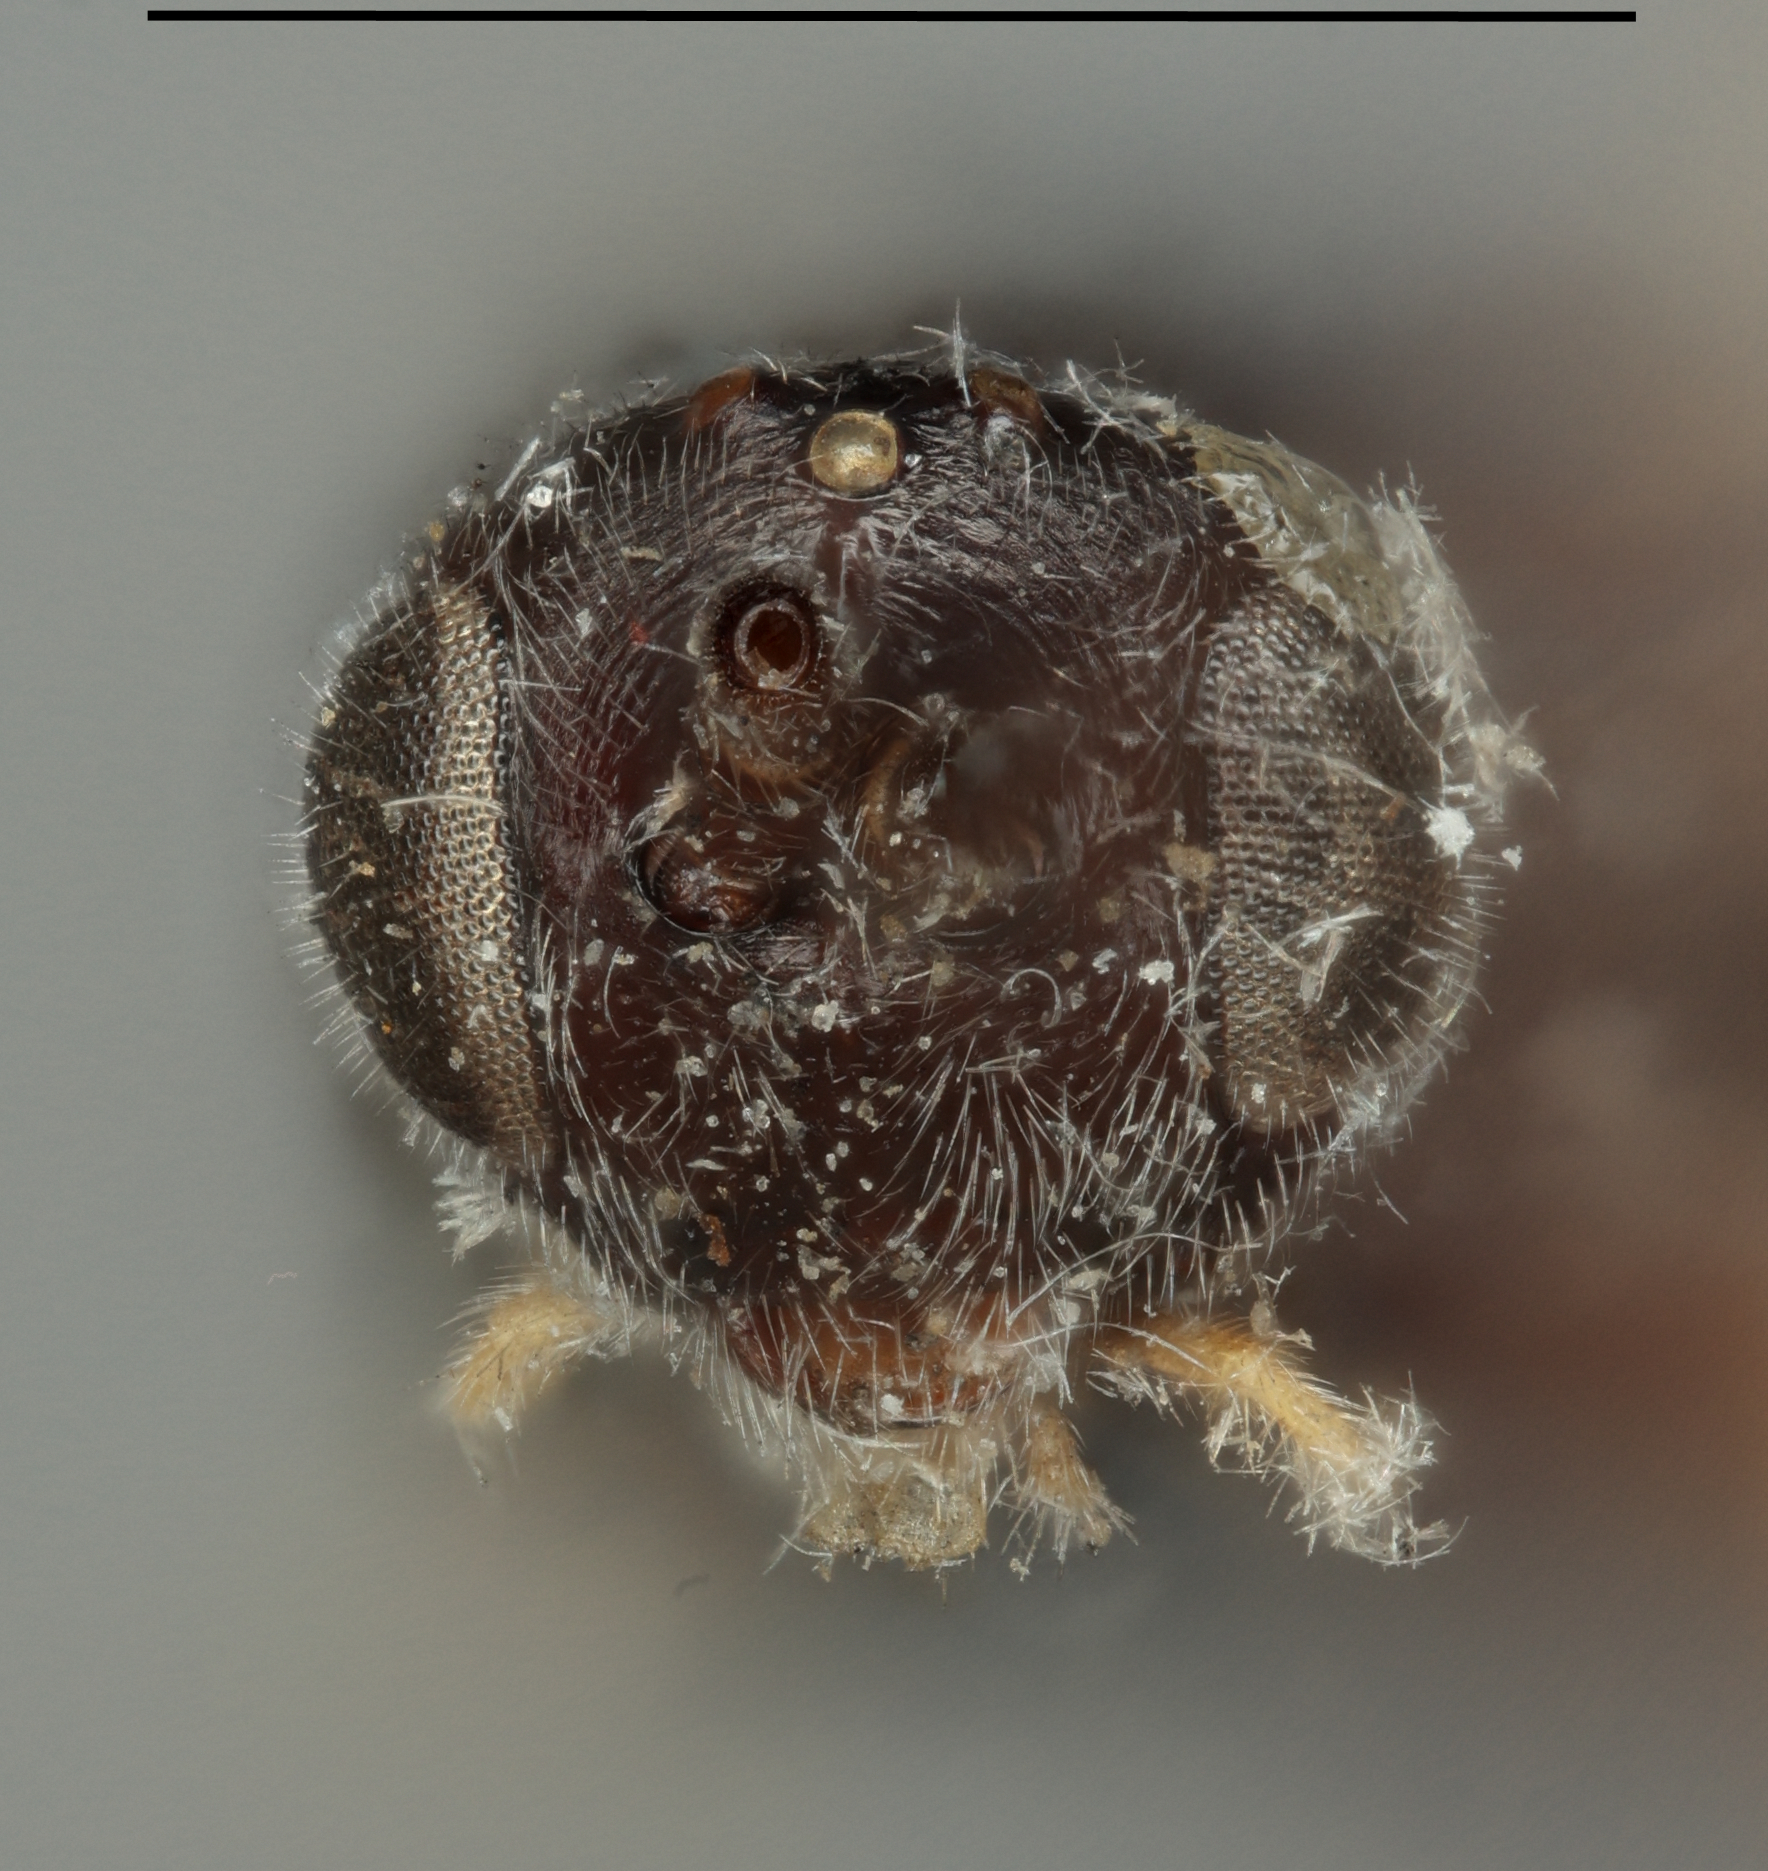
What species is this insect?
Apanteles megathymi
